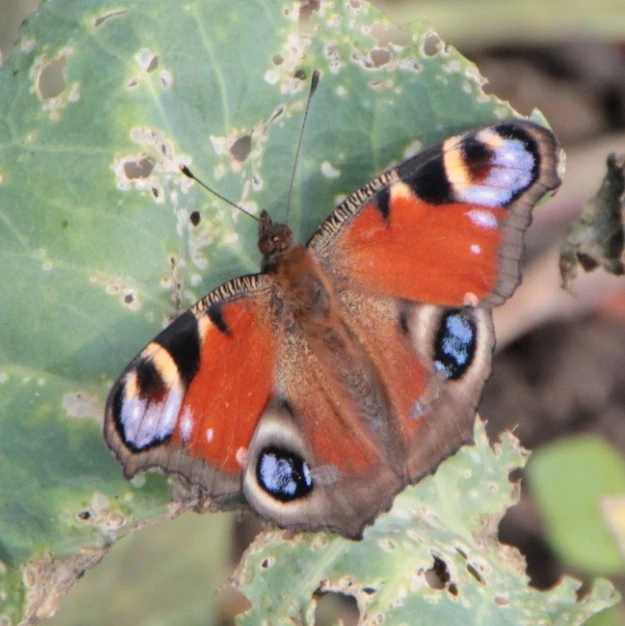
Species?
Aglais io
